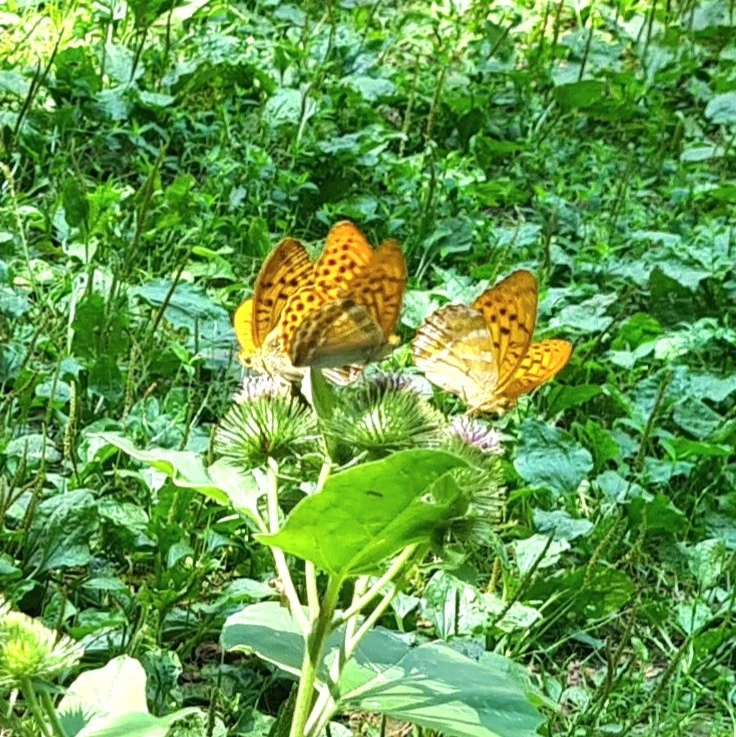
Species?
Argynnis paphia
